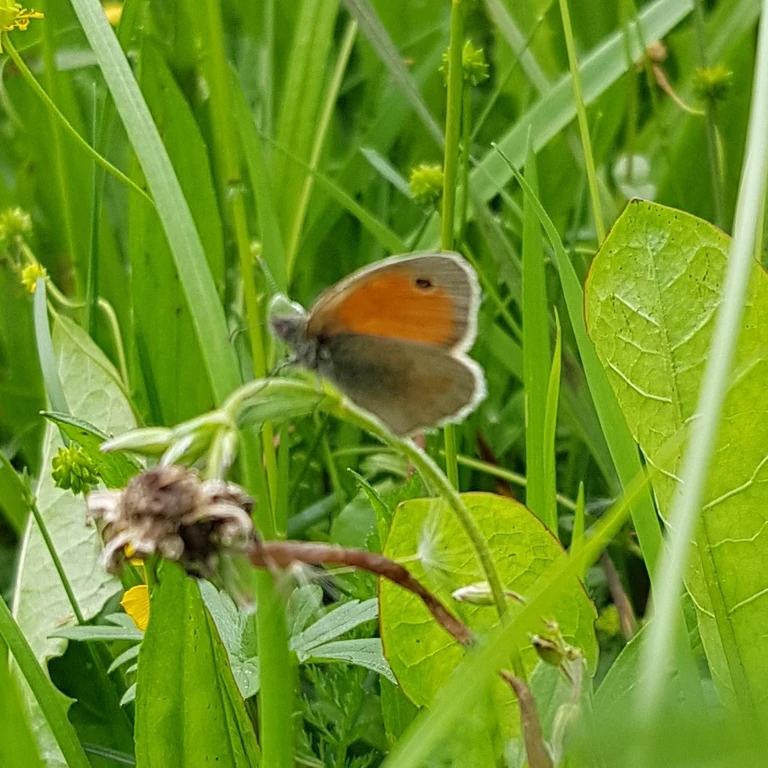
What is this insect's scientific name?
Coenonympha pamphilus
